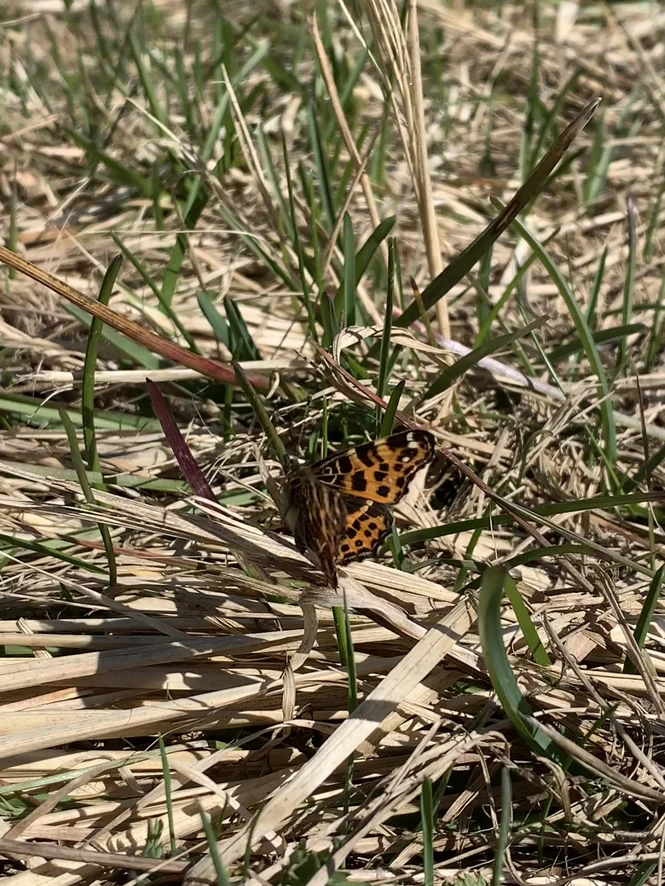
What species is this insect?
Araschnia levana
